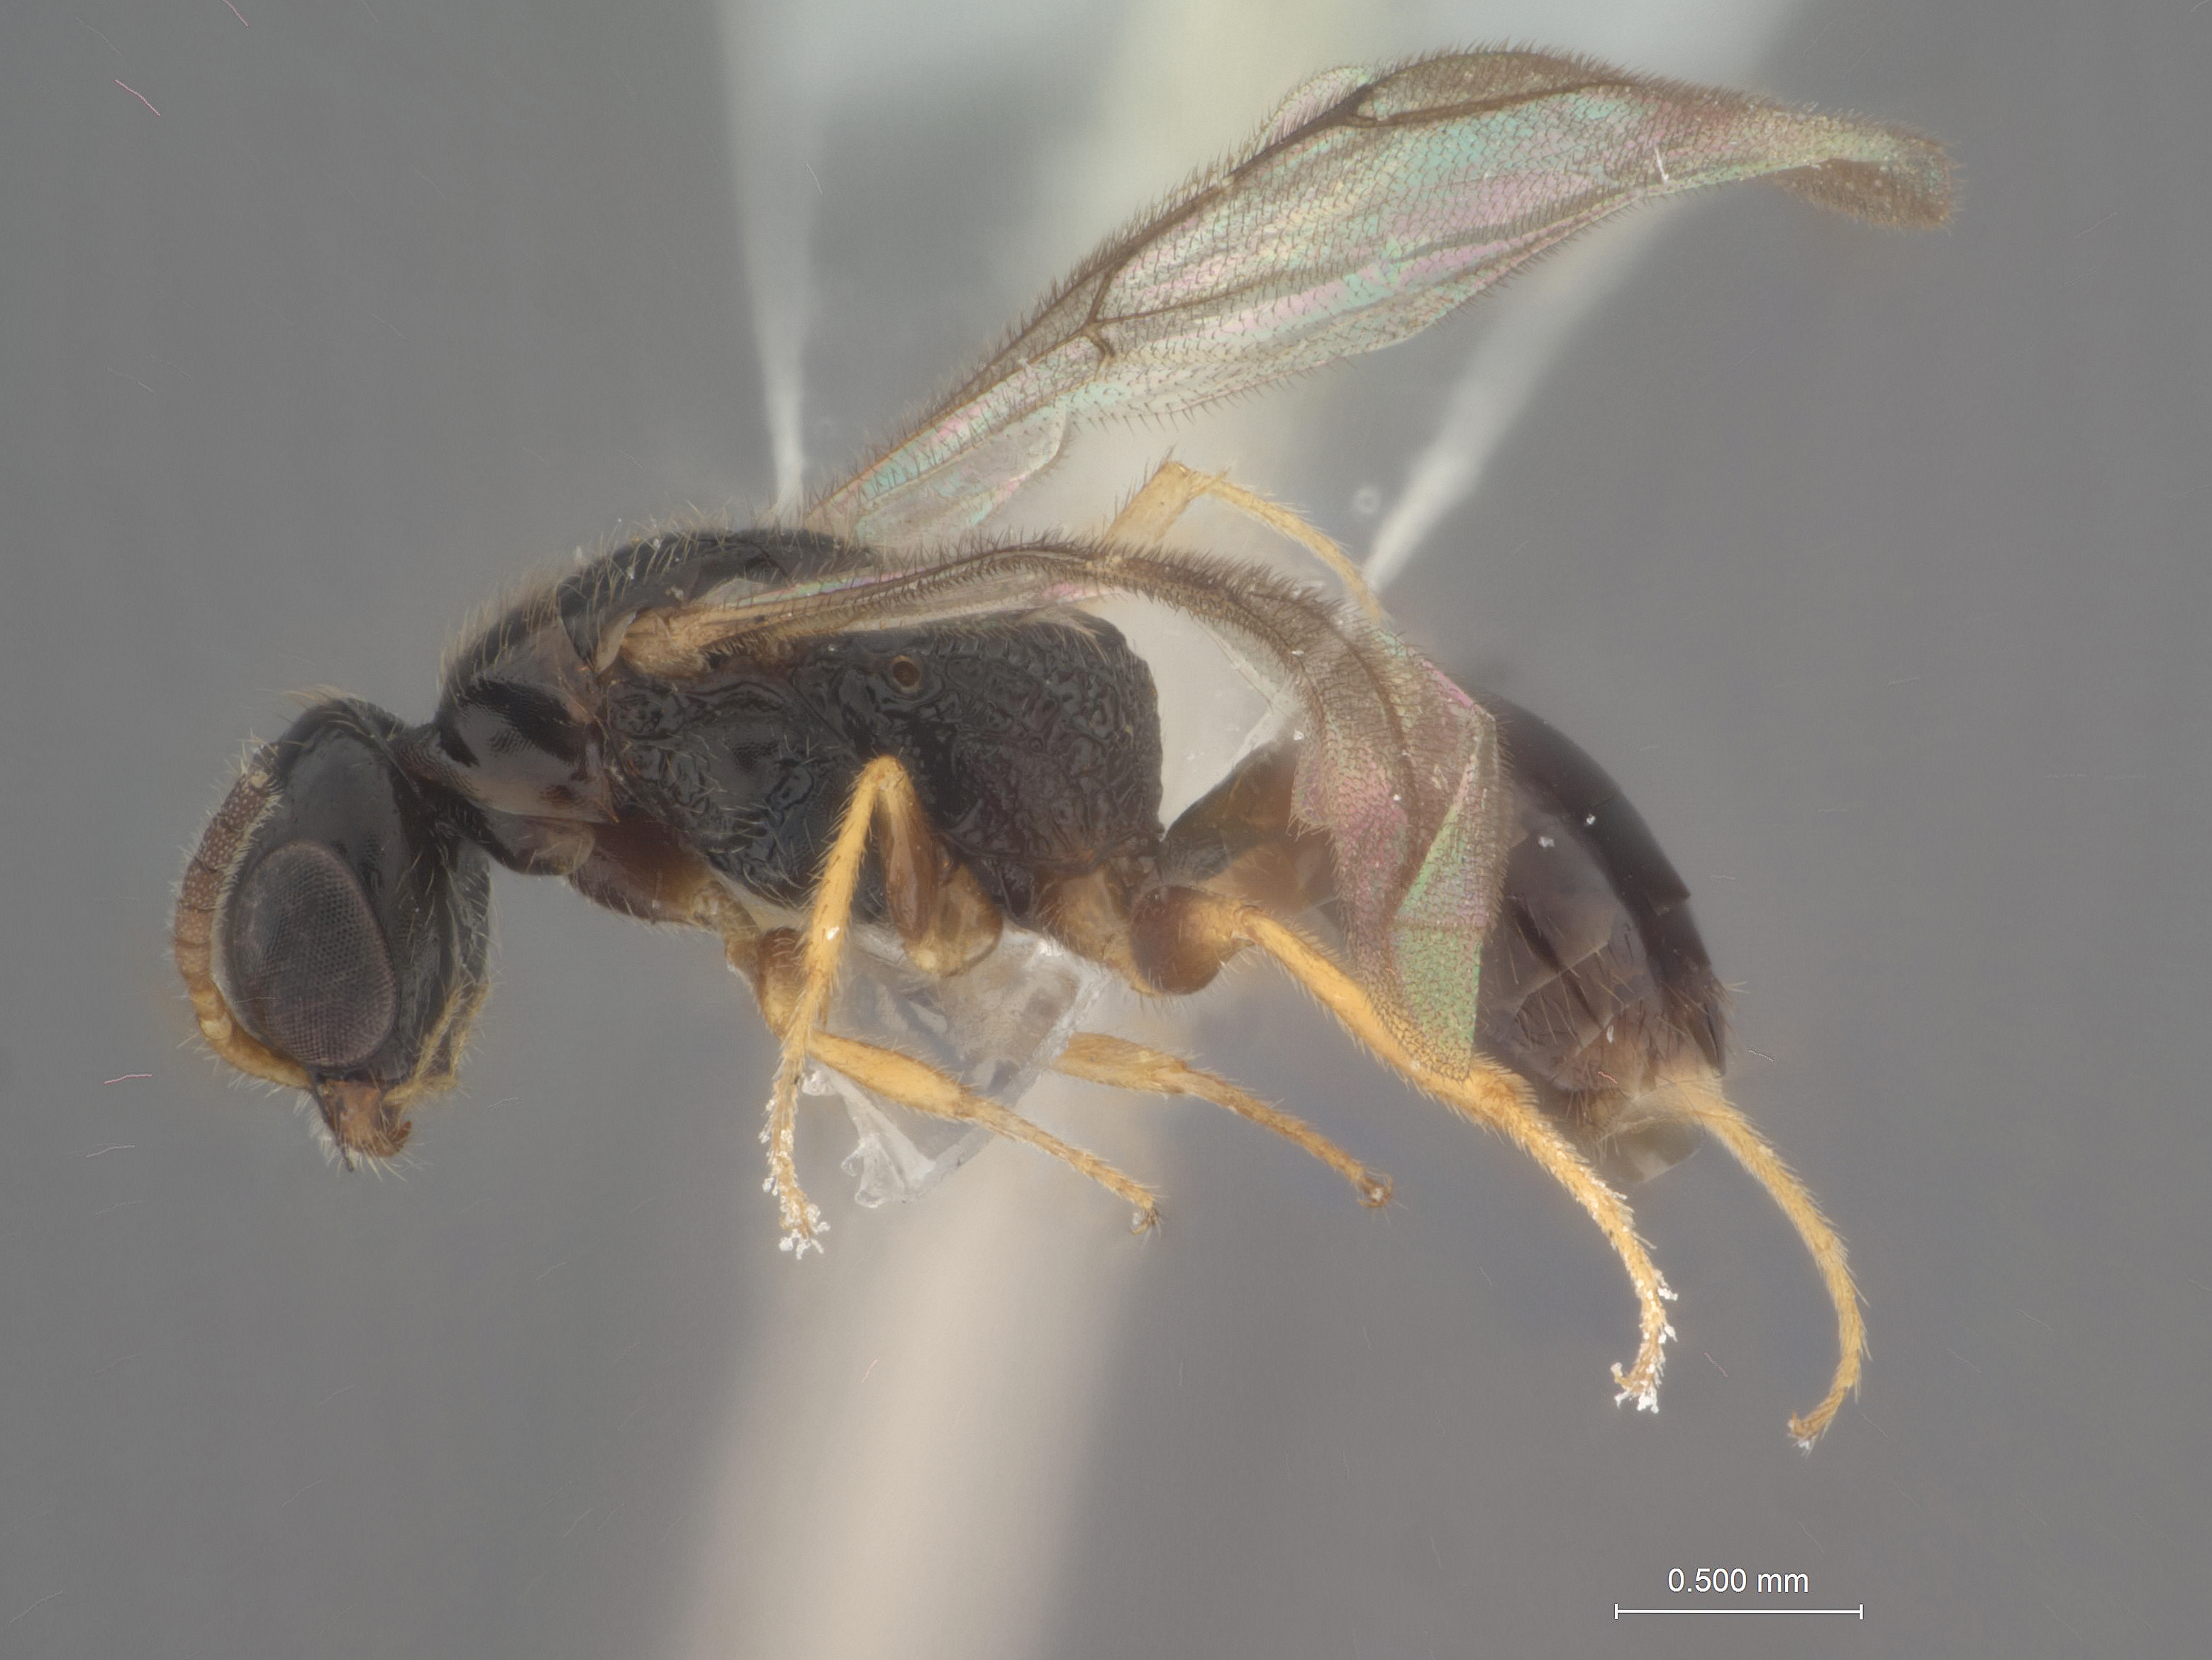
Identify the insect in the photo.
Dissomphalus cerutus
